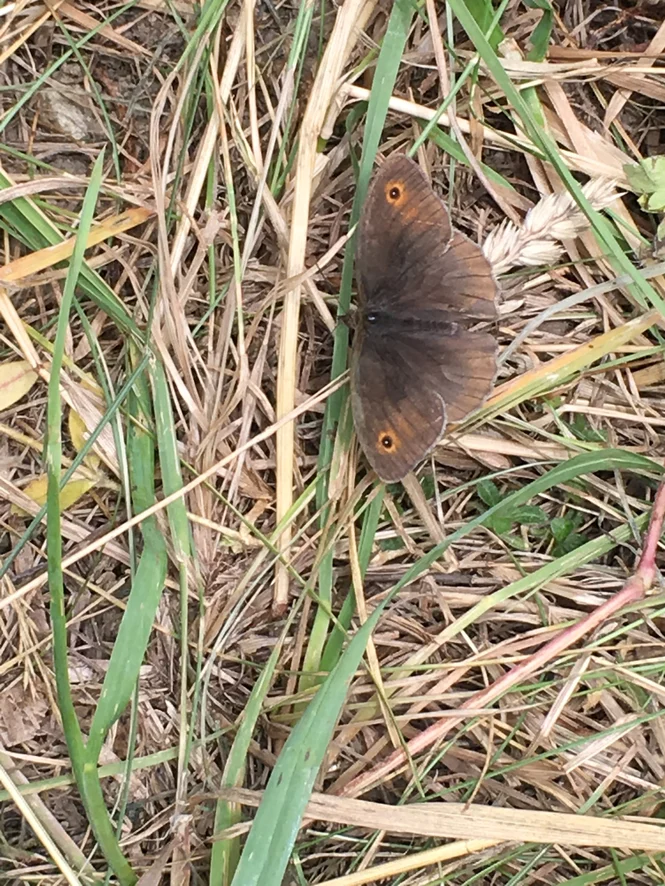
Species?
Maniola jurtina
